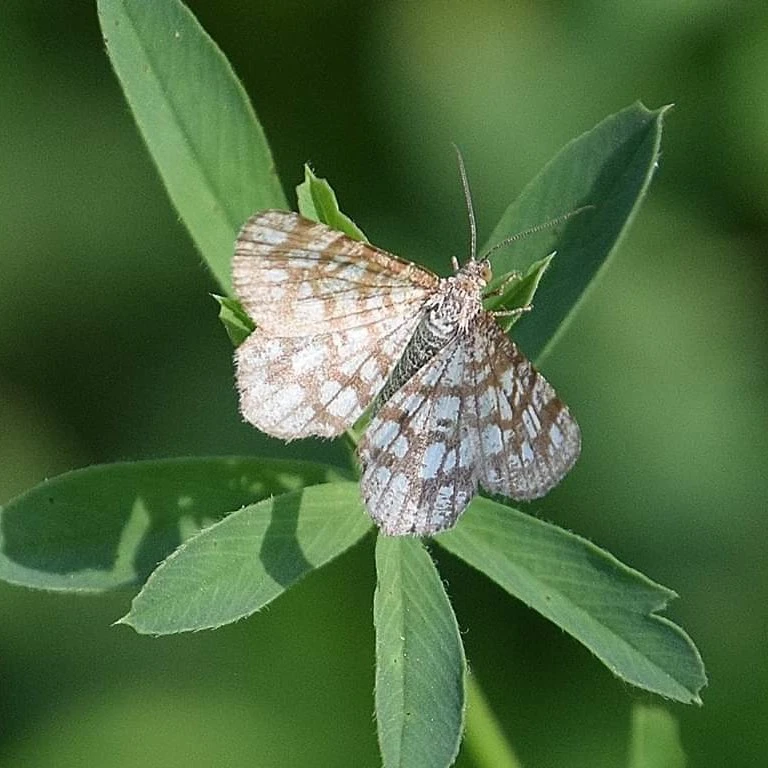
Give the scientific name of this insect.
Chiasmia clathrata
